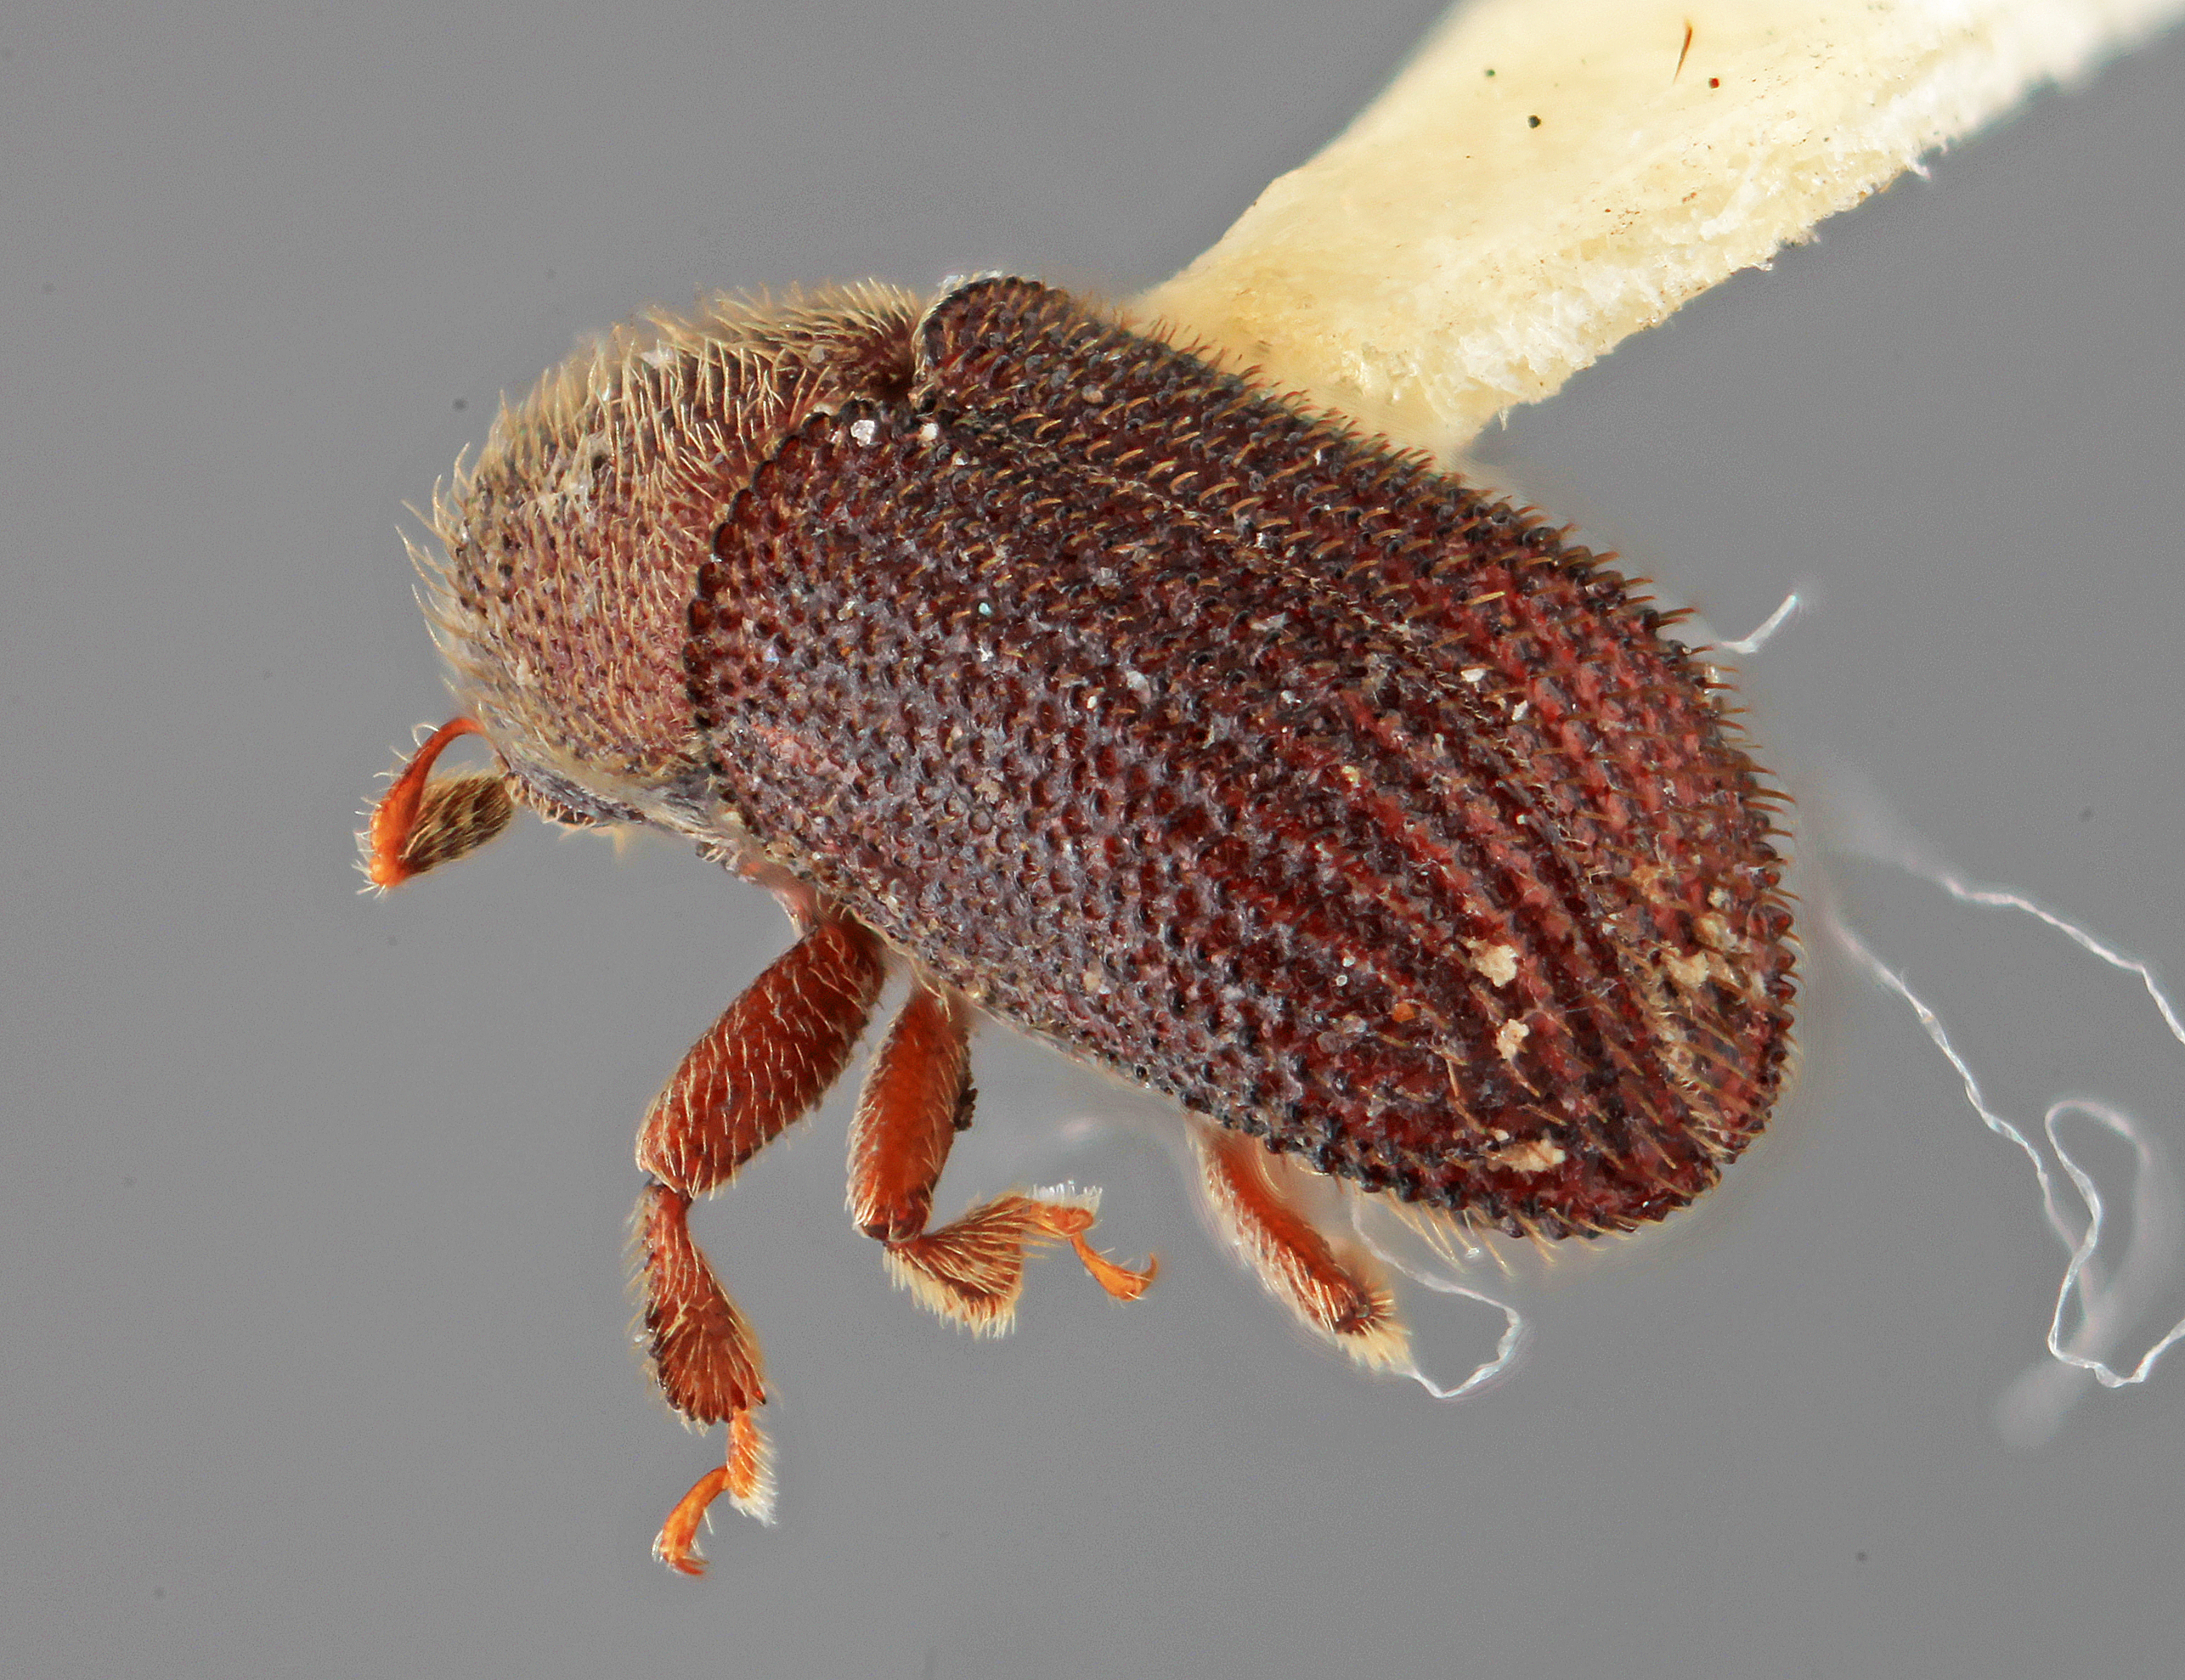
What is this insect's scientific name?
Phloeotribus destructor
